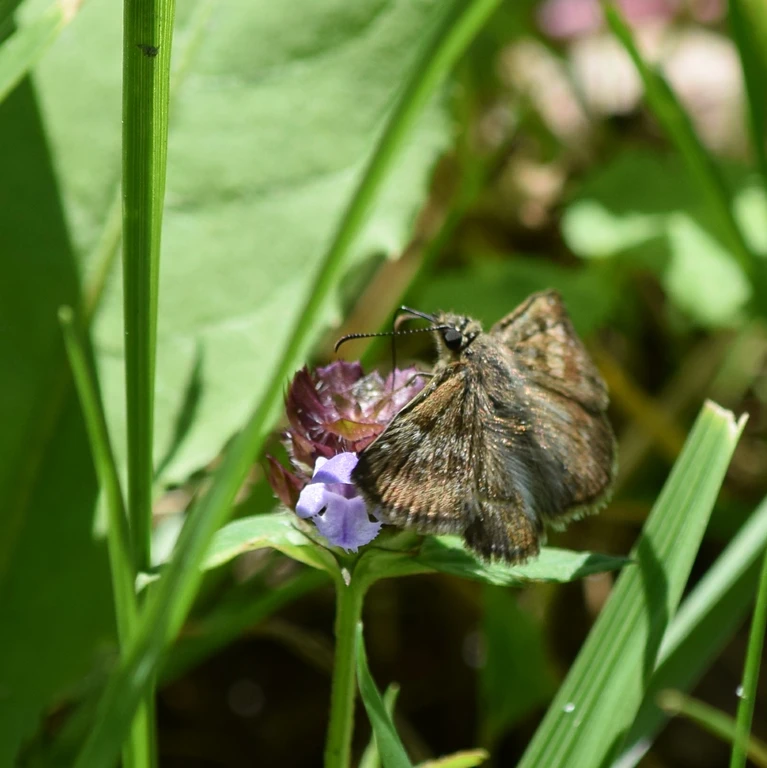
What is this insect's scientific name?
Erynnis tages
